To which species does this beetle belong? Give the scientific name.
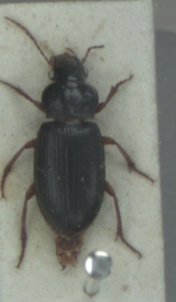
Ophonus rufibarbis
